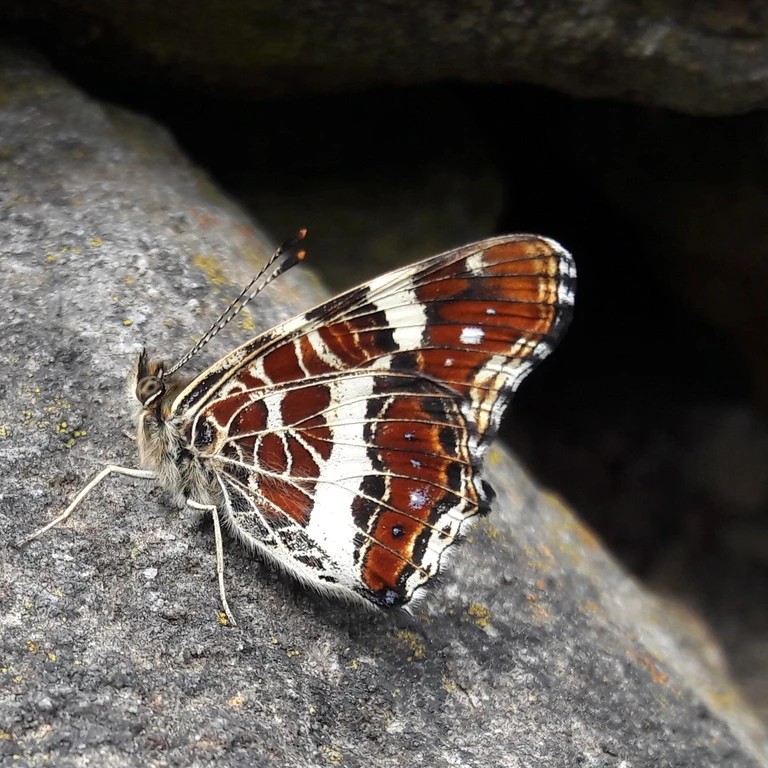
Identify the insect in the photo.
Araschnia levana
